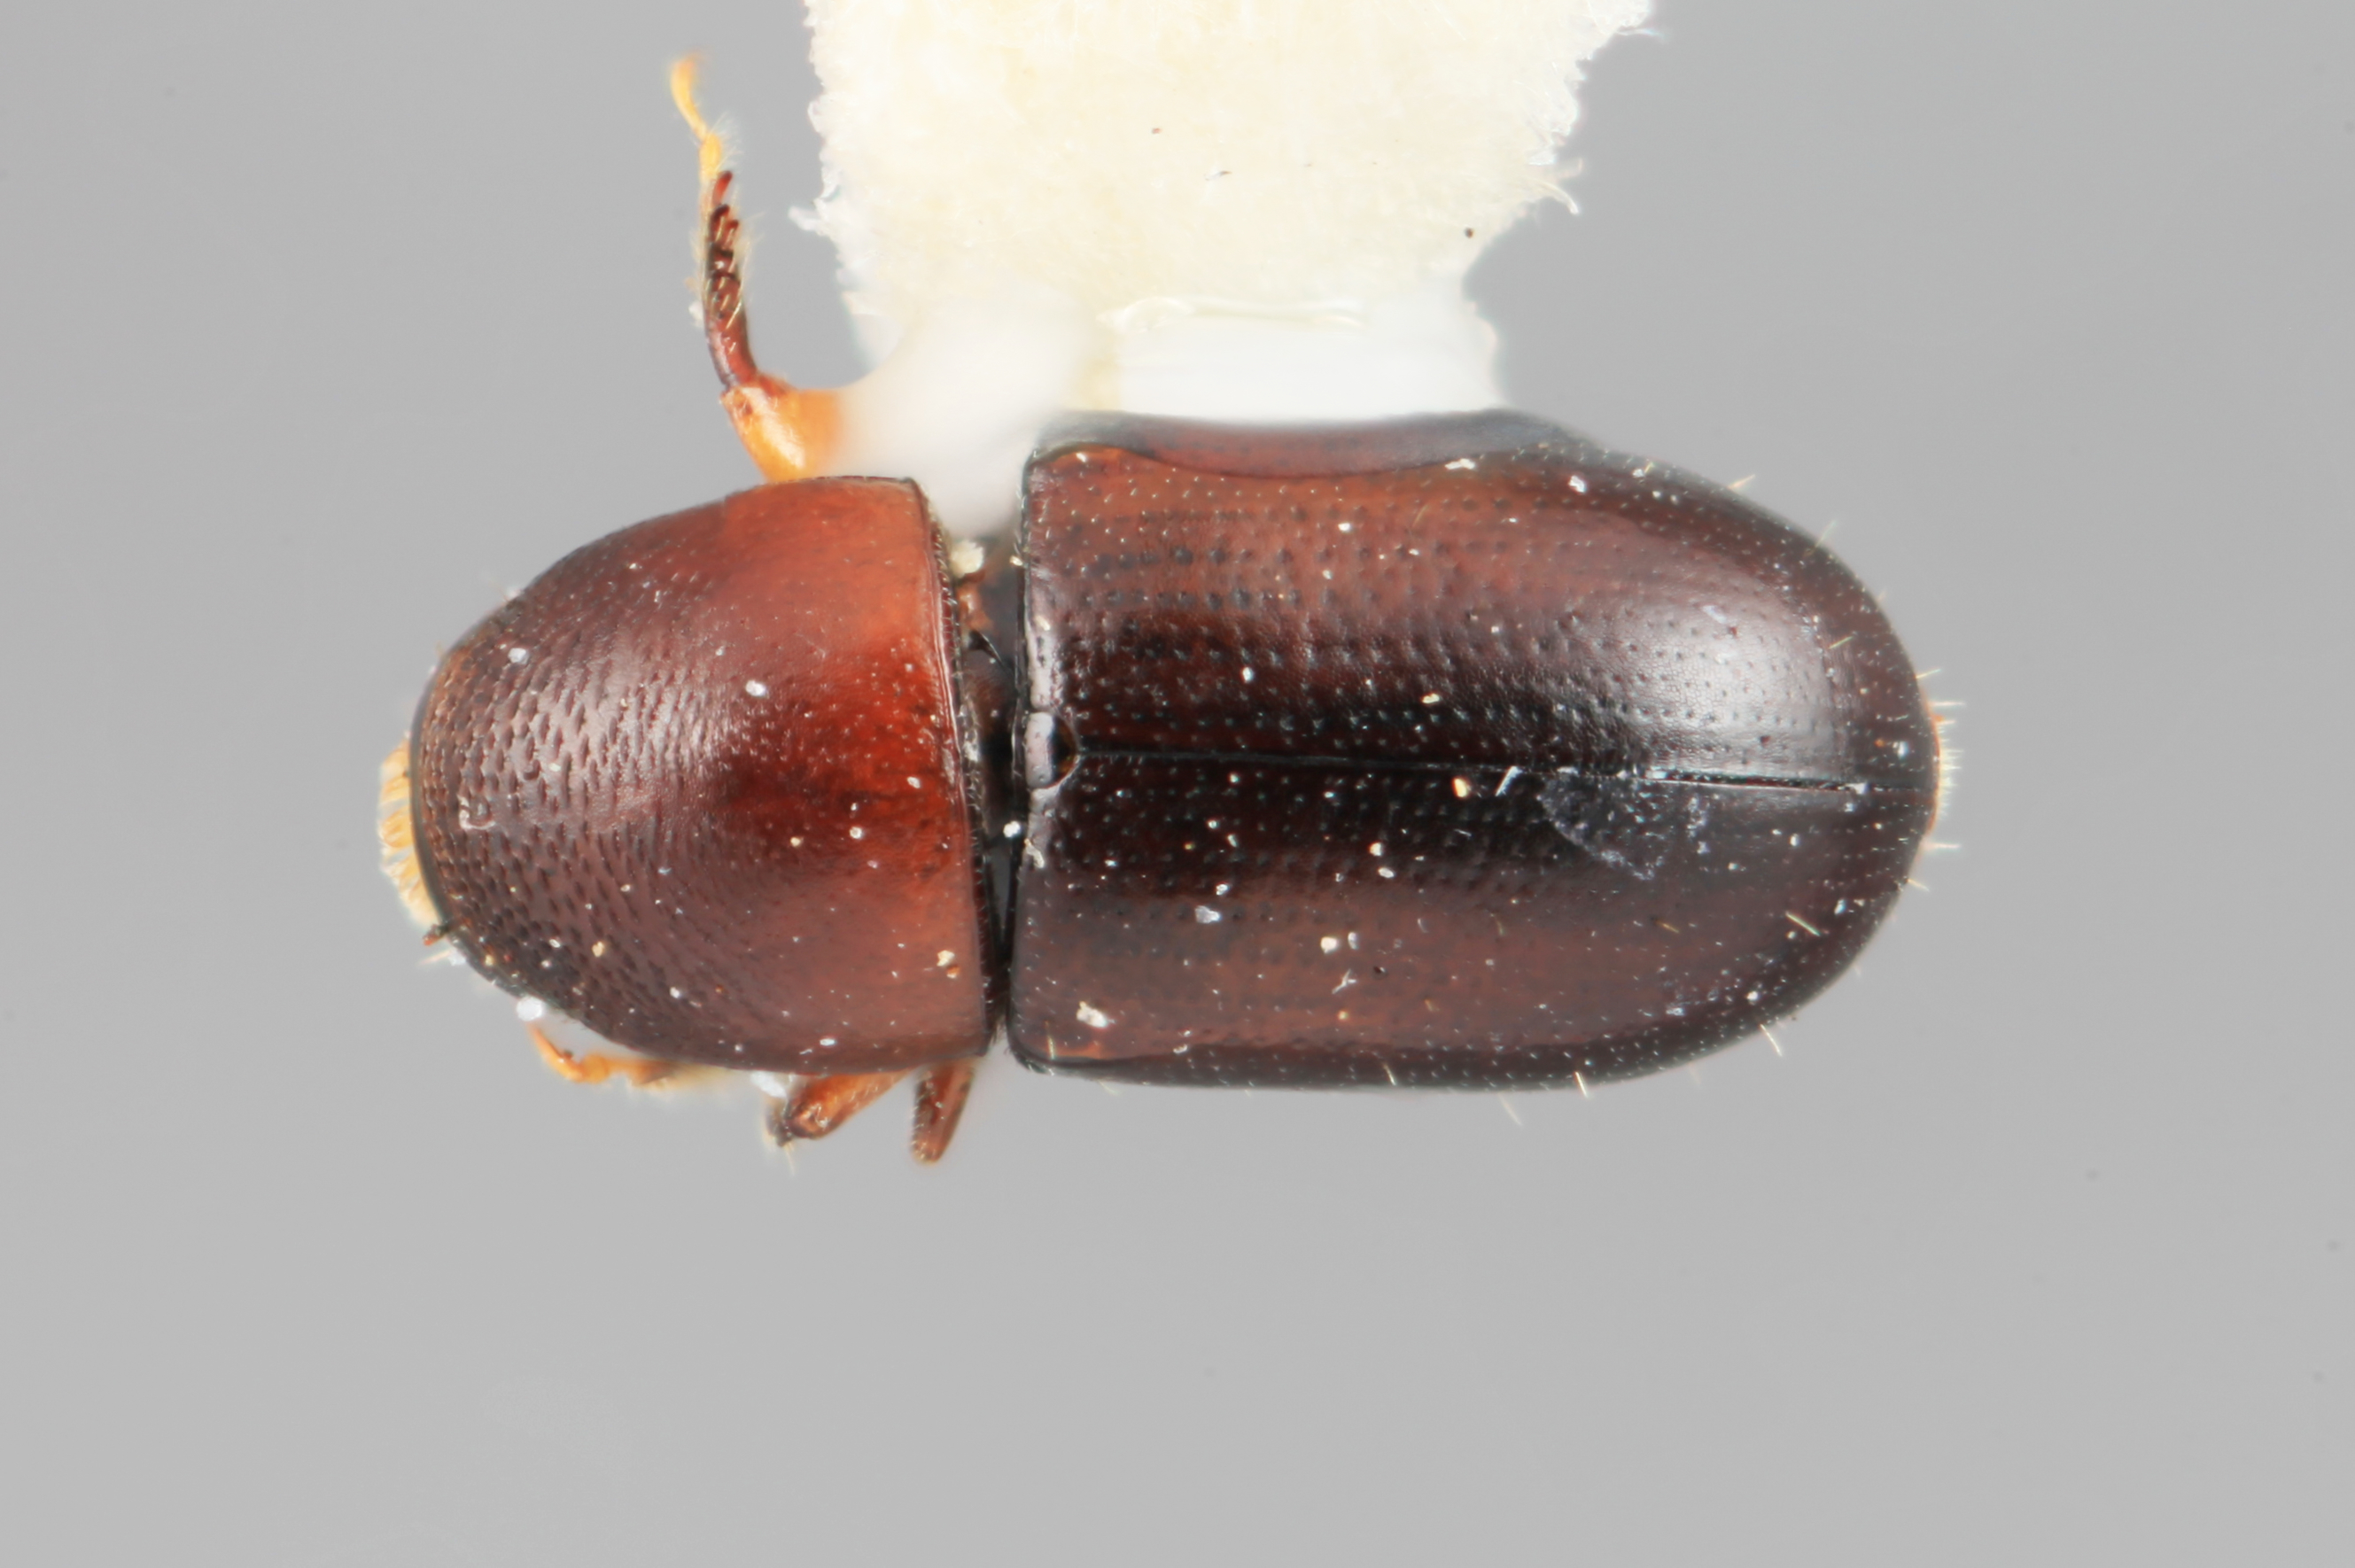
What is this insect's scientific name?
Scolytodes retifer
